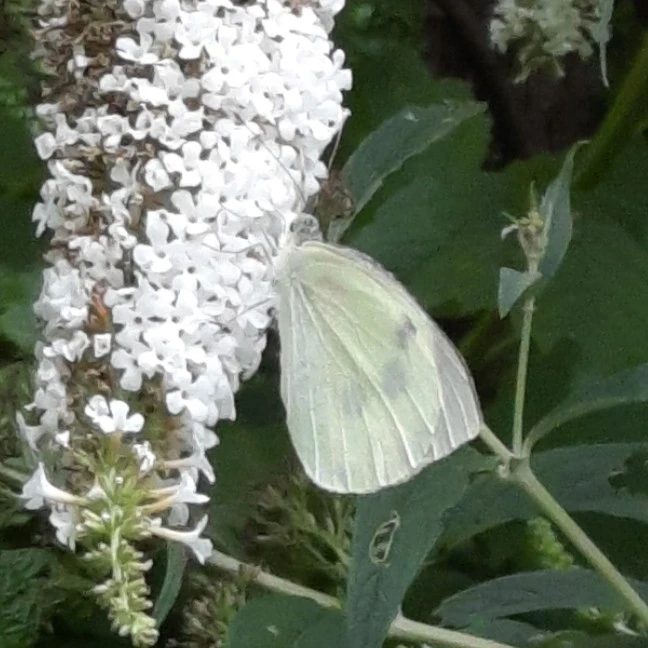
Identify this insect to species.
Pieris brassicae
